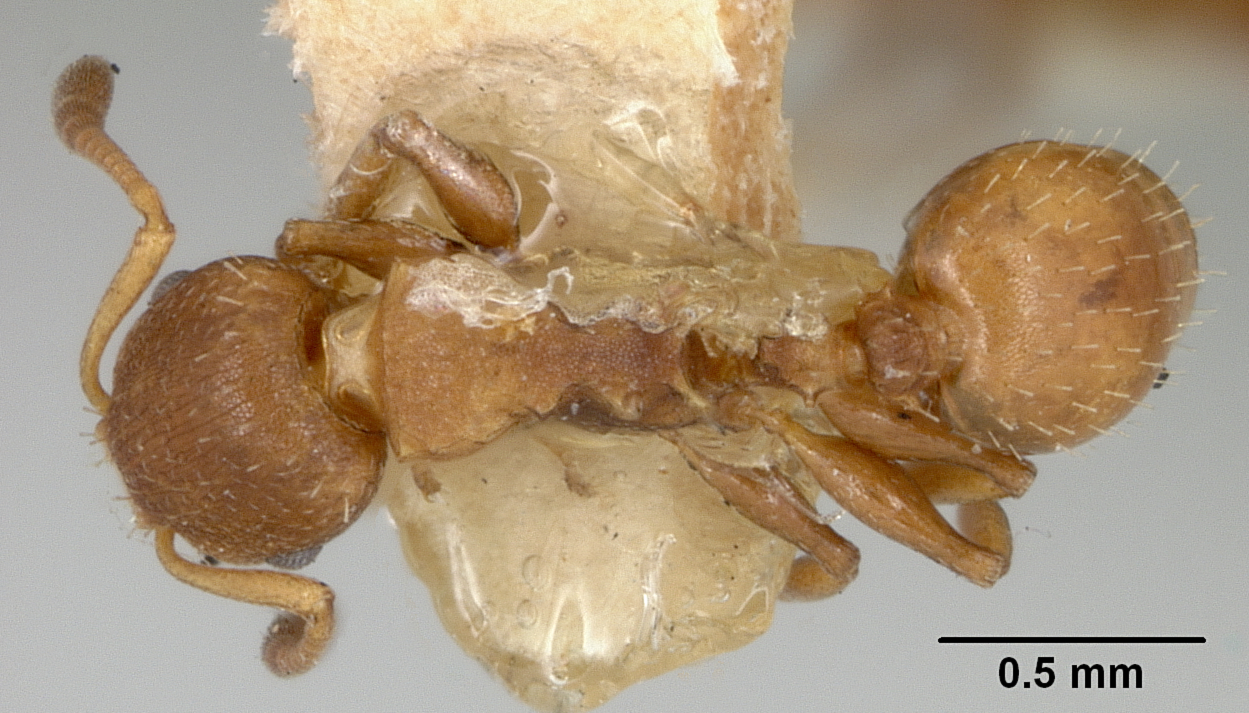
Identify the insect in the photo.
Leptothorax umbratilis
